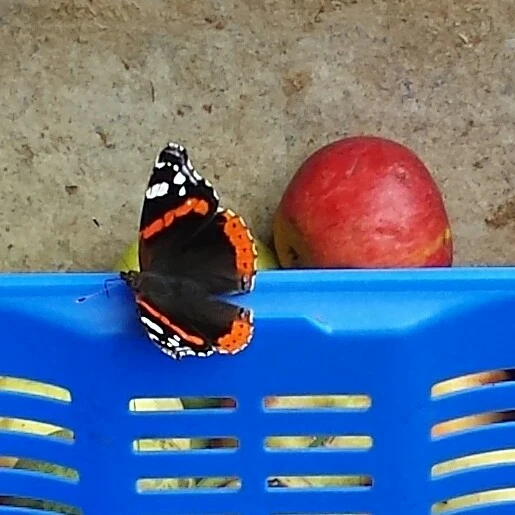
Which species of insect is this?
Vanessa atalanta
